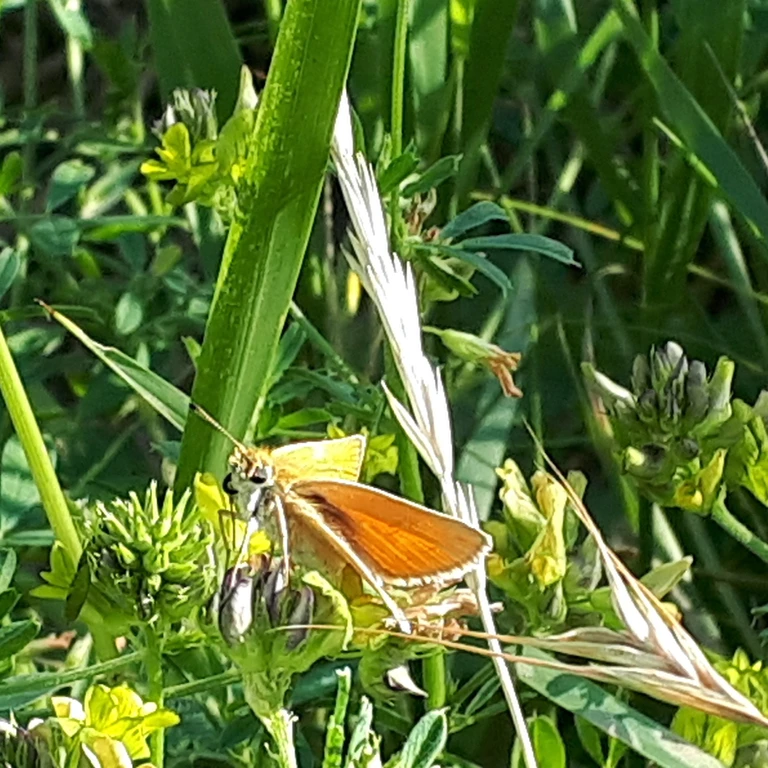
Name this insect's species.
Thymelicus lineola
